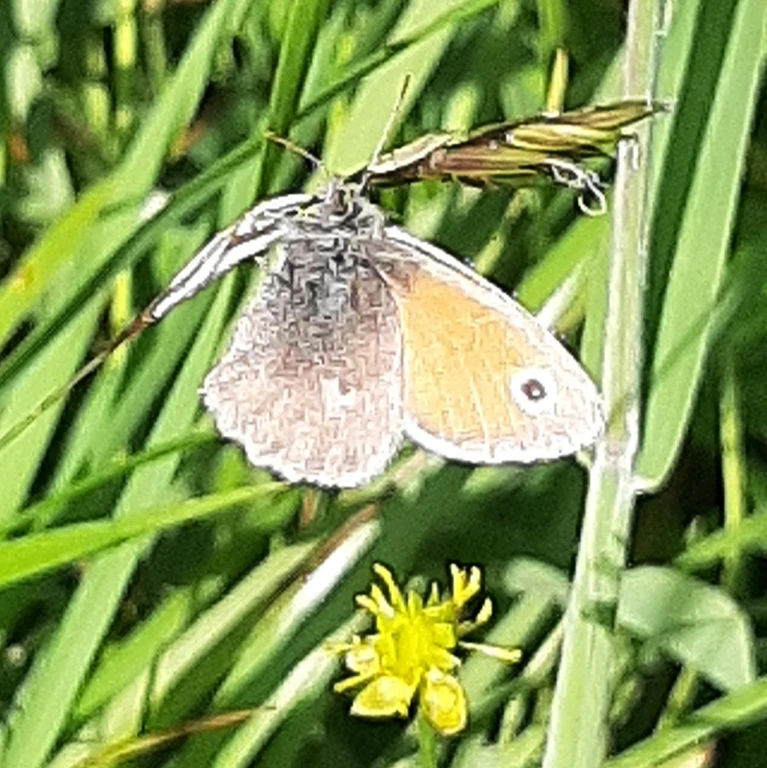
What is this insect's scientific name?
Coenonympha pamphilus
